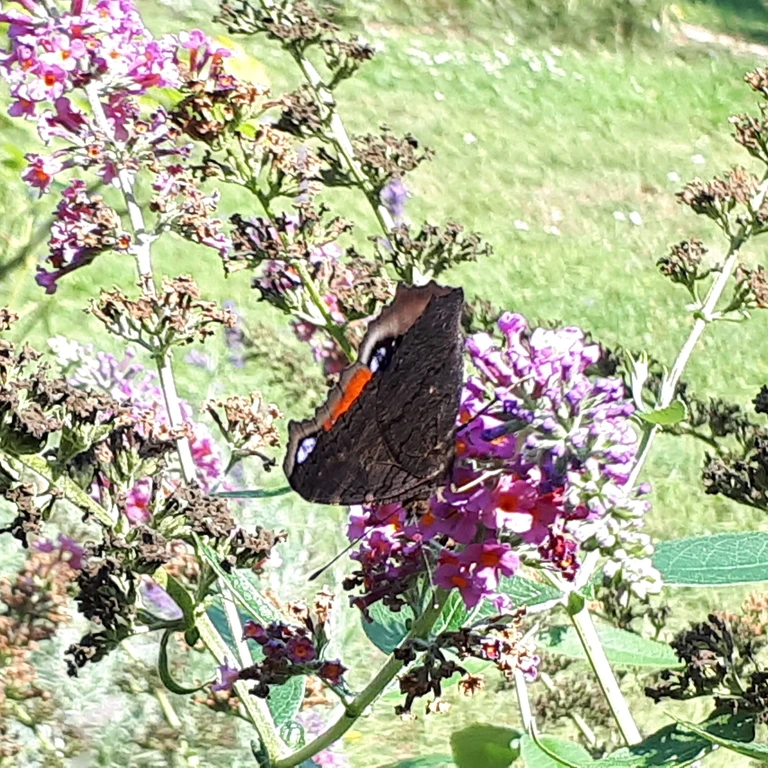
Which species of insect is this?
Aglais io
